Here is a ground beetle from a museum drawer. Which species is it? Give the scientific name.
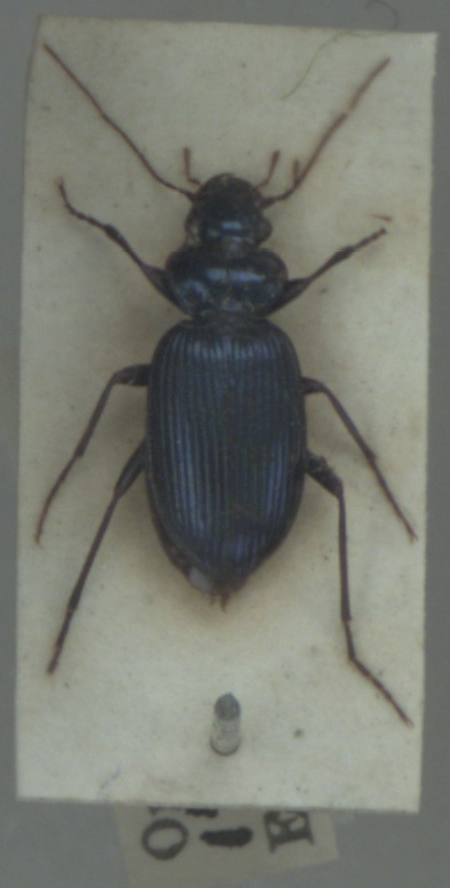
Leistus spinibarbis
